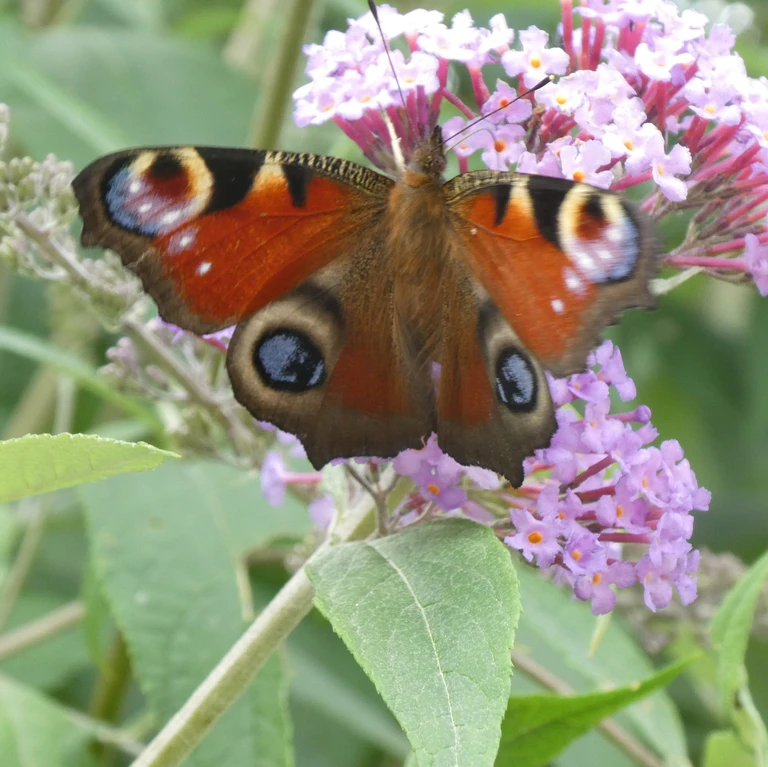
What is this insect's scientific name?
Aglais io
